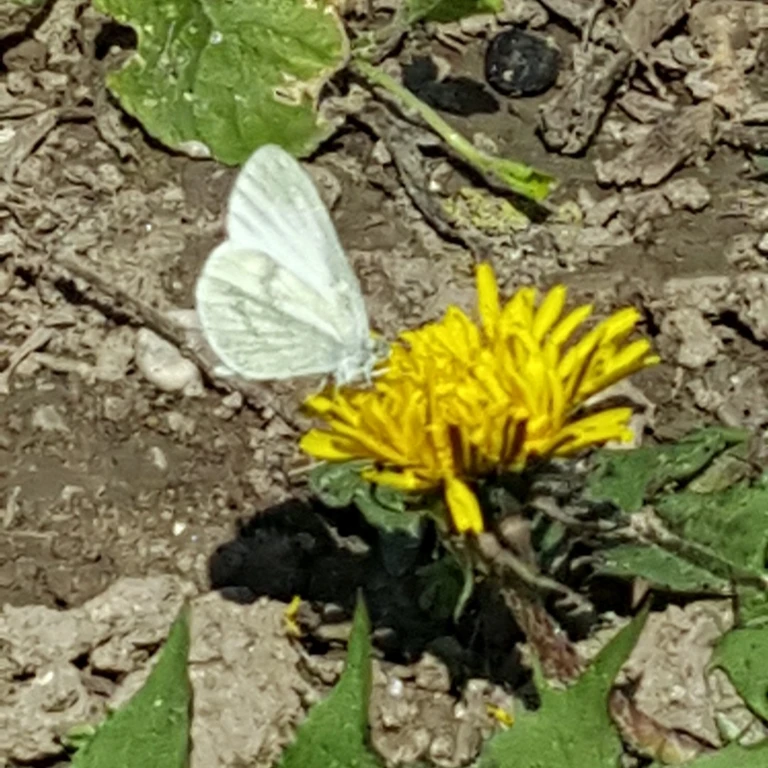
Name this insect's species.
Leptidea sinapis/juvernica
